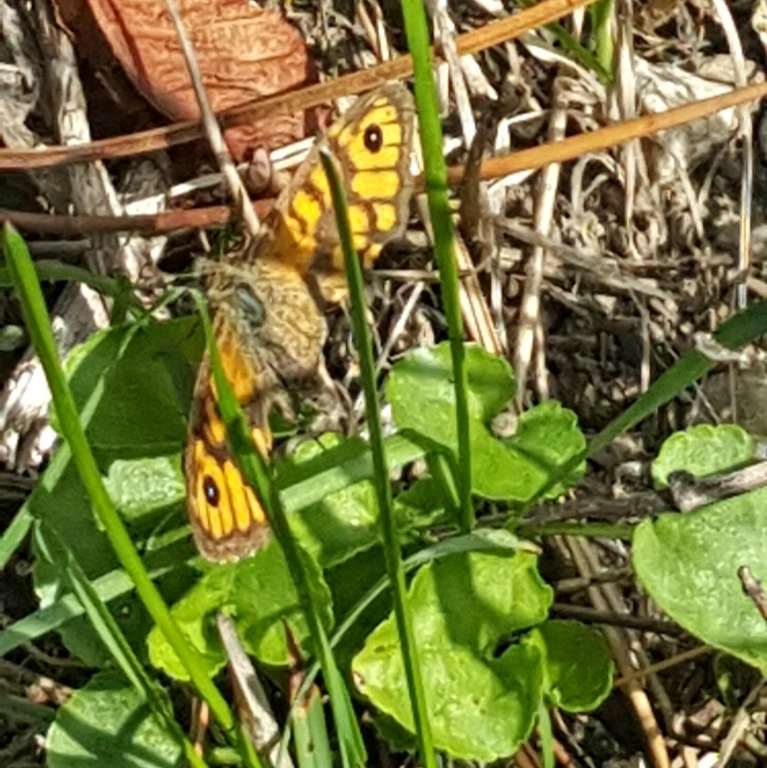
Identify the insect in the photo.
Lasiommata megera (also Pararge megera)
